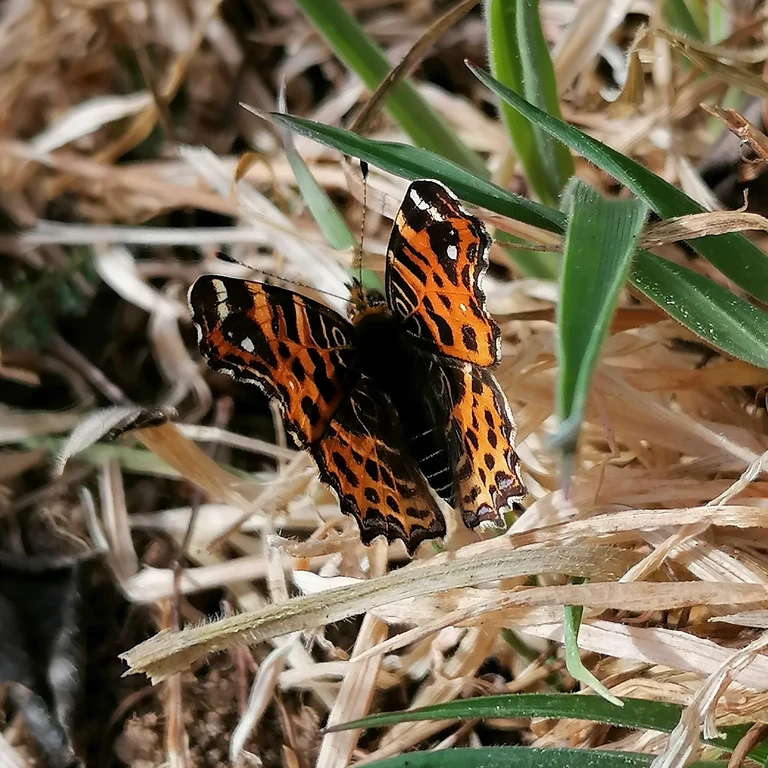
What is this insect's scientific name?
Araschnia levana
